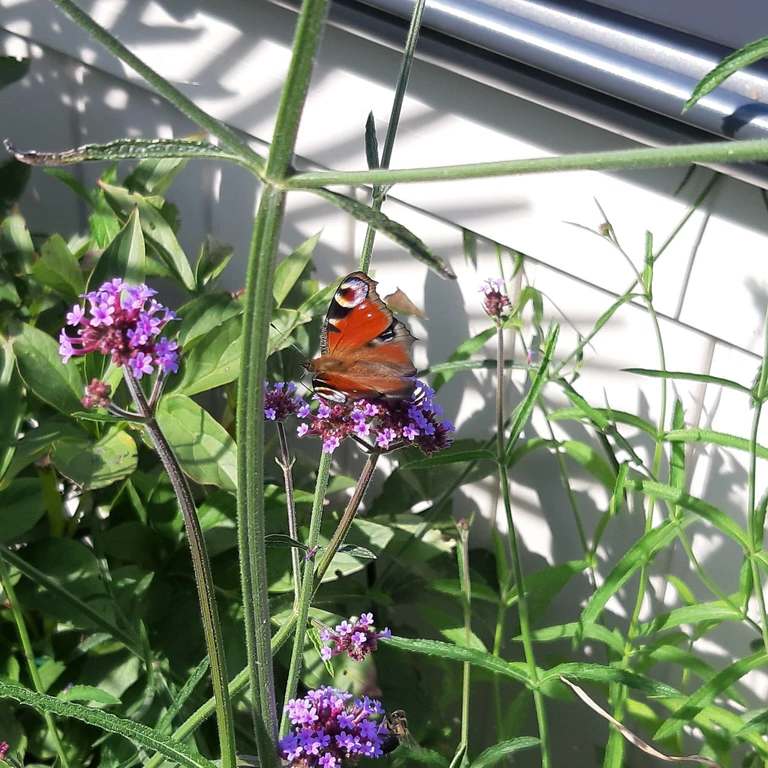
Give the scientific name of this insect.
Aglais io
